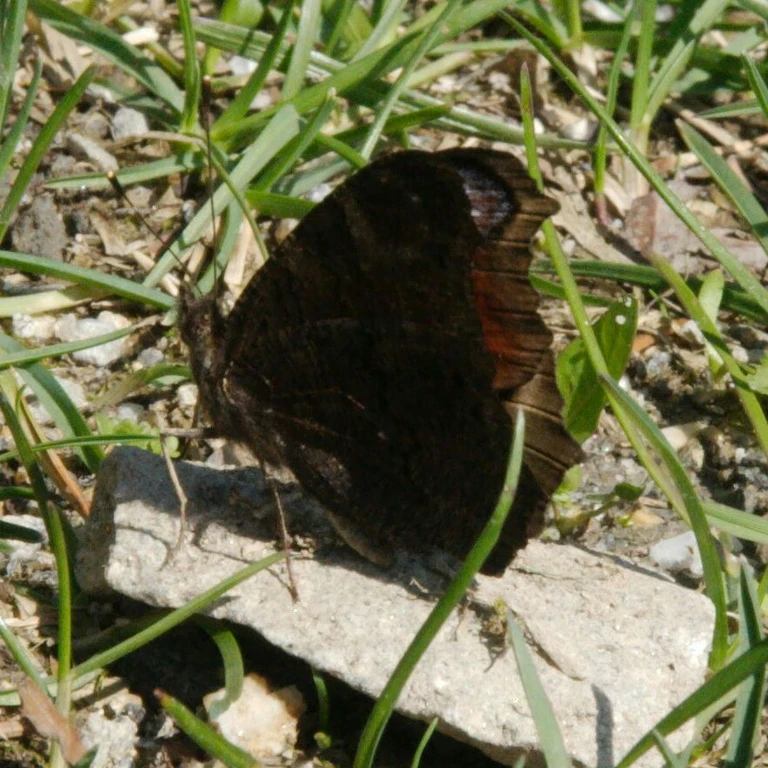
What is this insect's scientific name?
Aglais io
